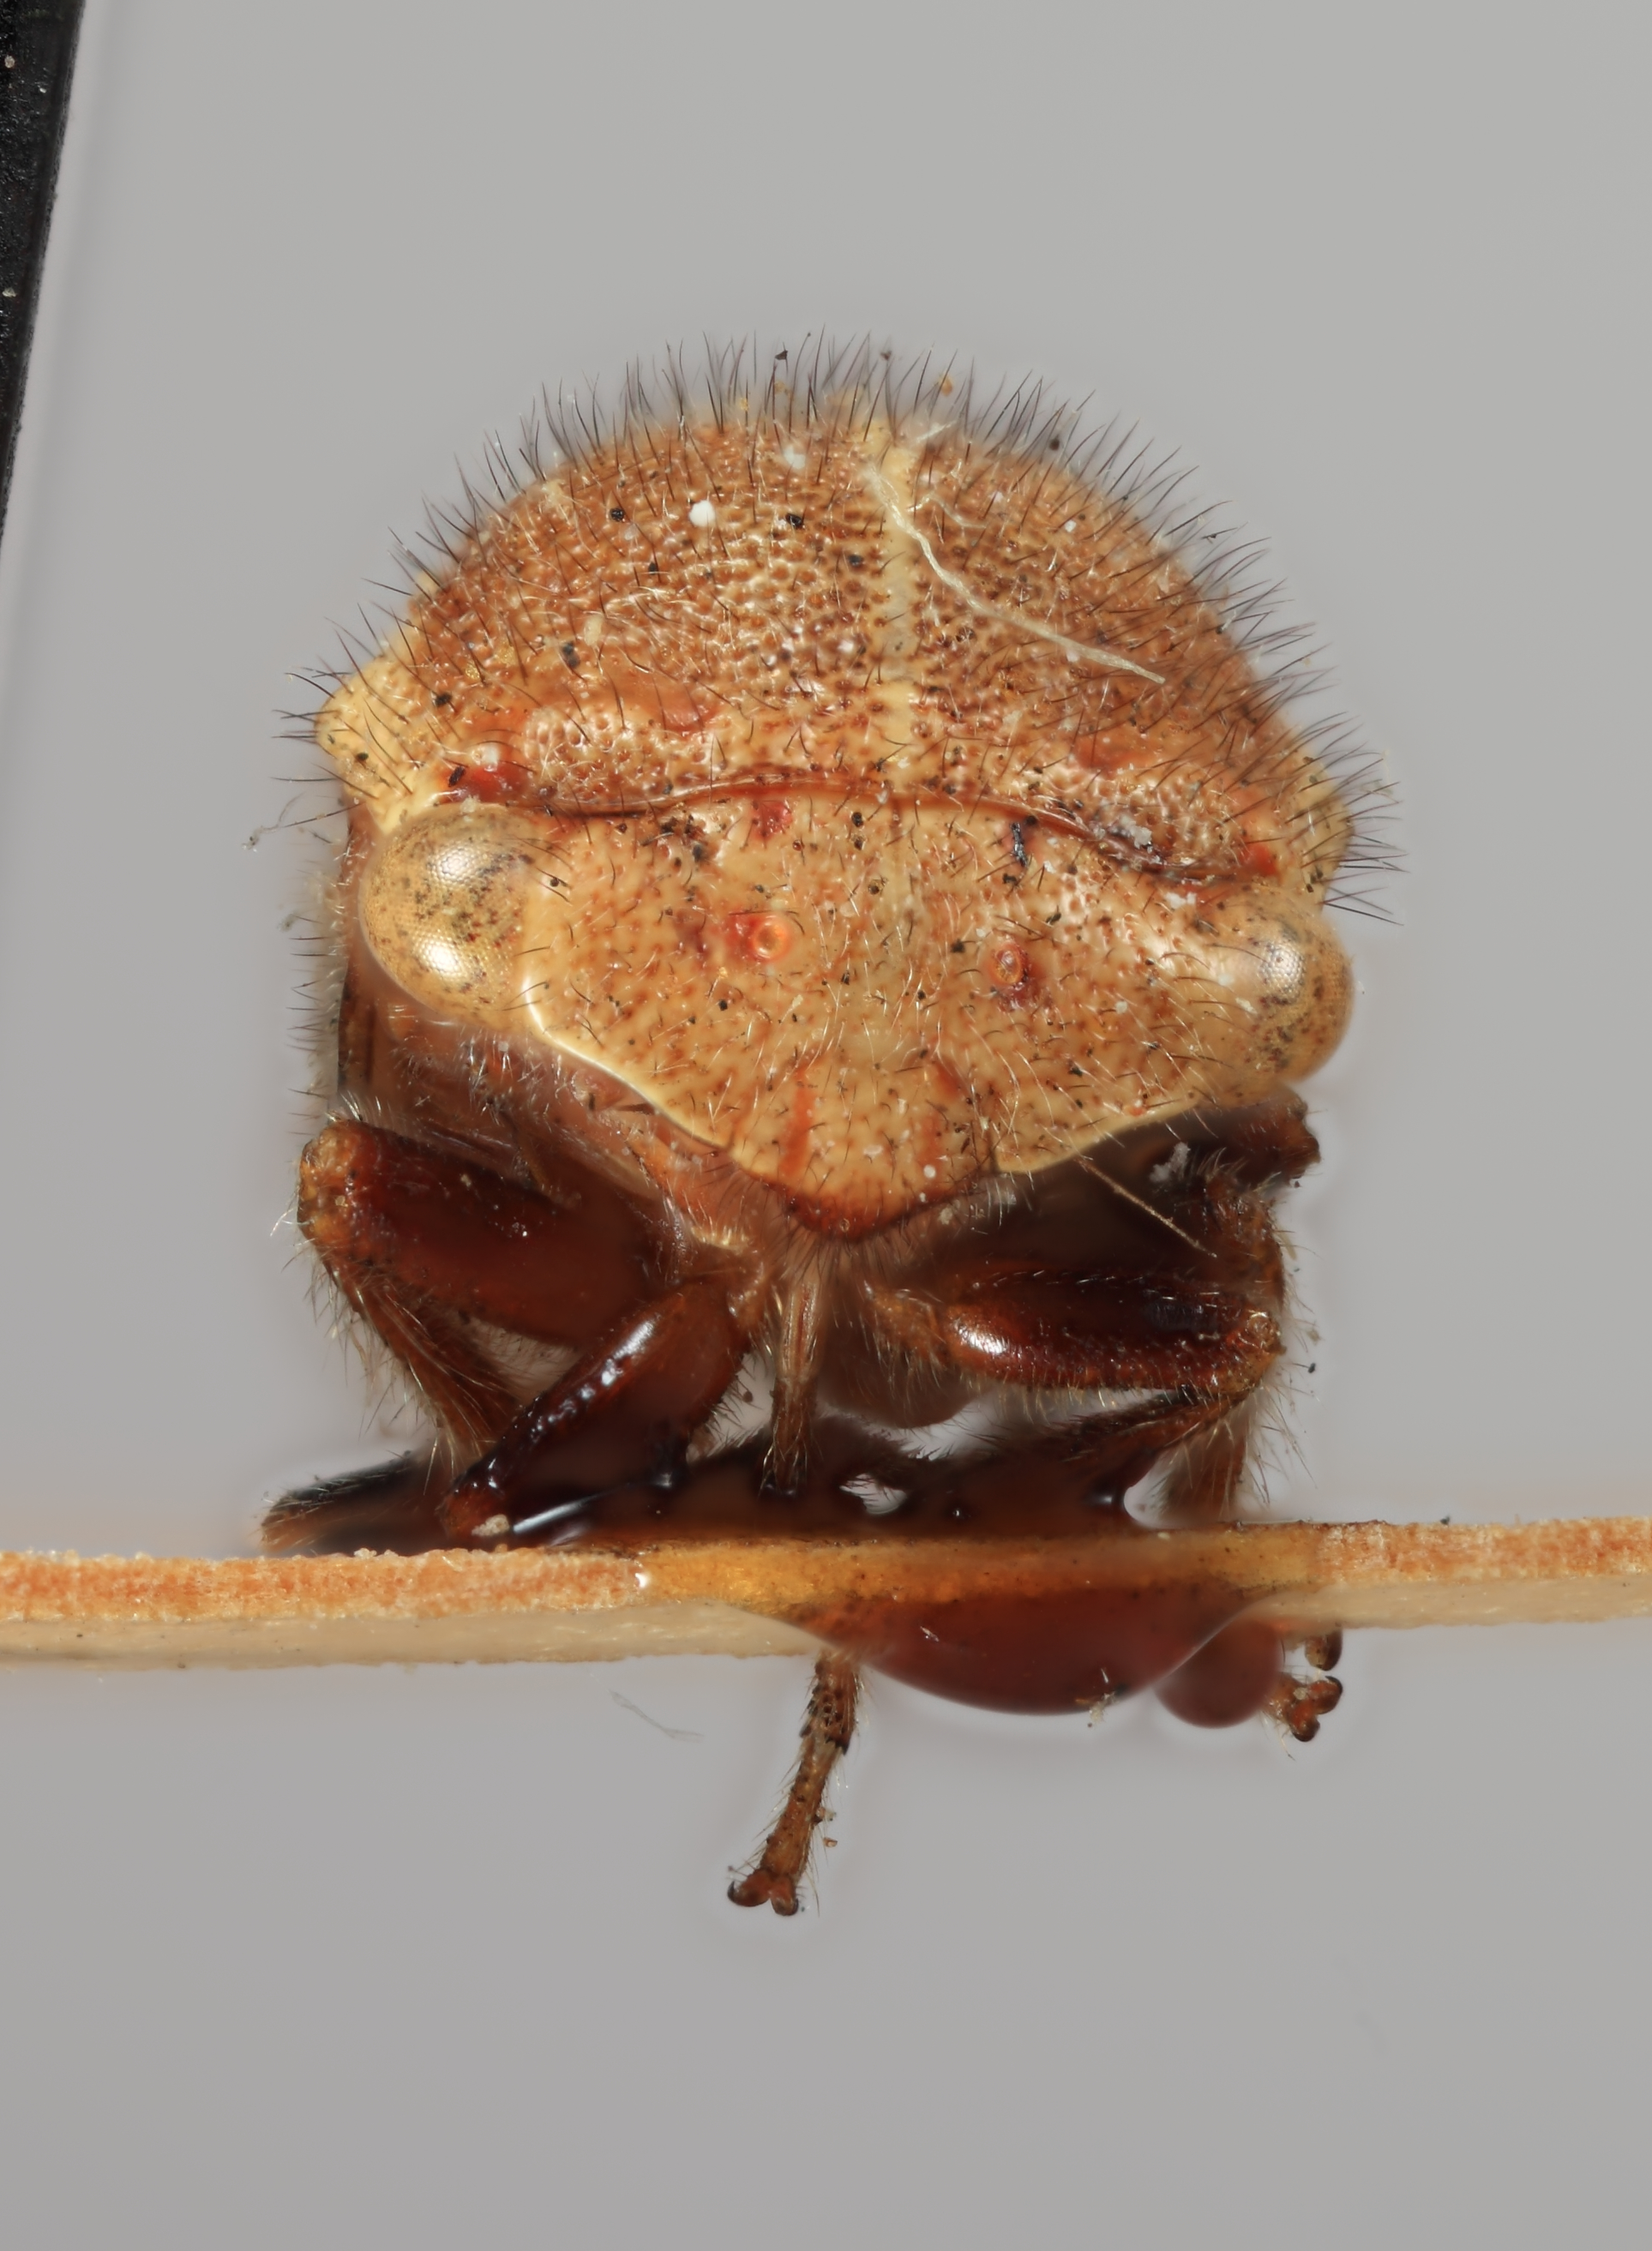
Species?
Ophiderma stonei
